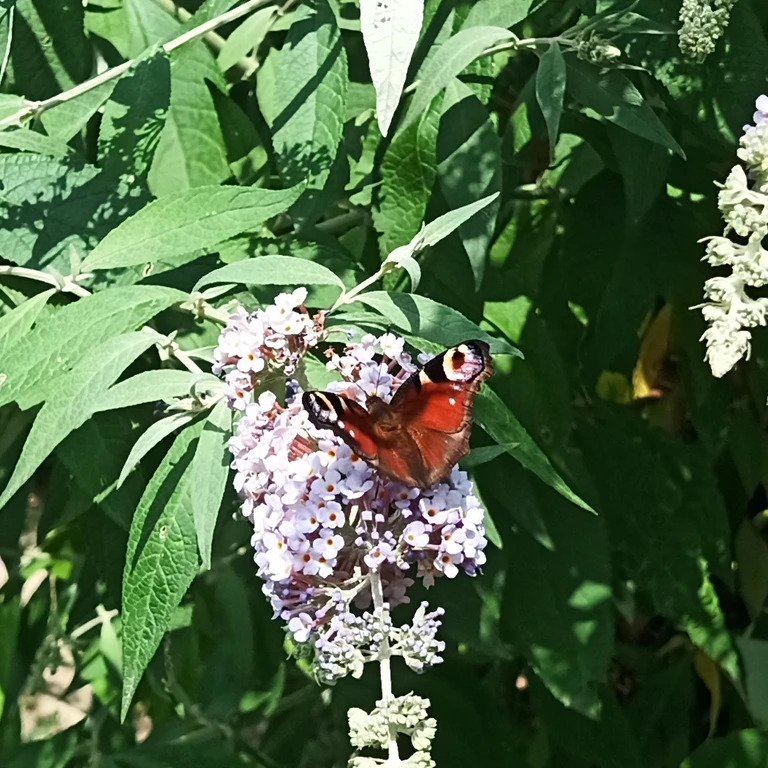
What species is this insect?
Aglais io
